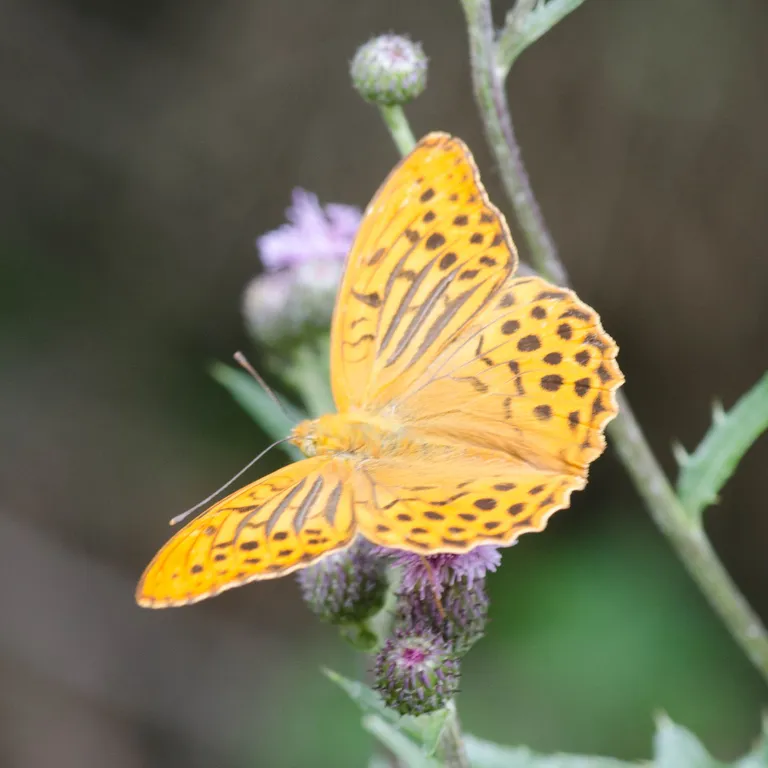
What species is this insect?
Argynnis paphia
